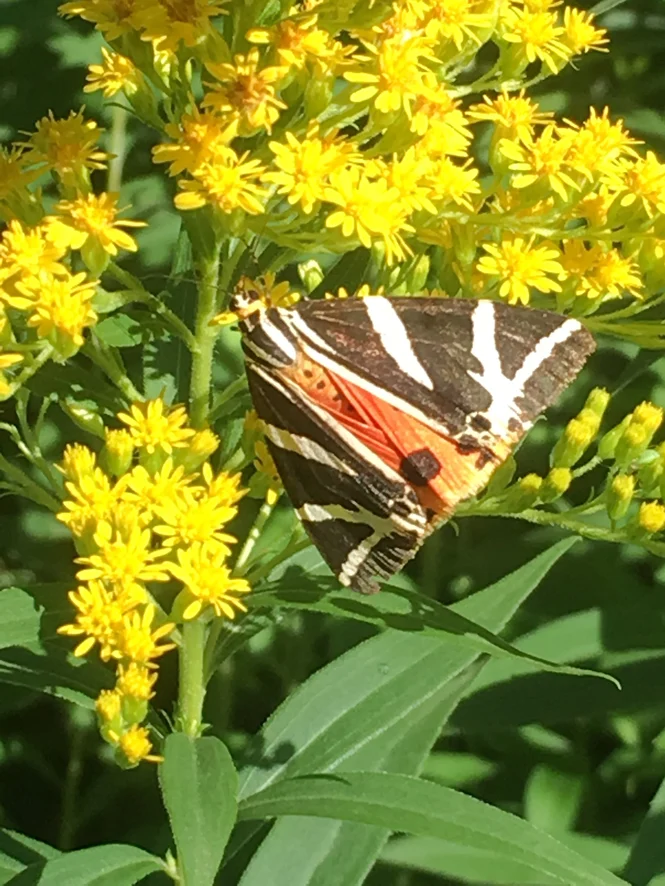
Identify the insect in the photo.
Euplagia quadripunctaria
